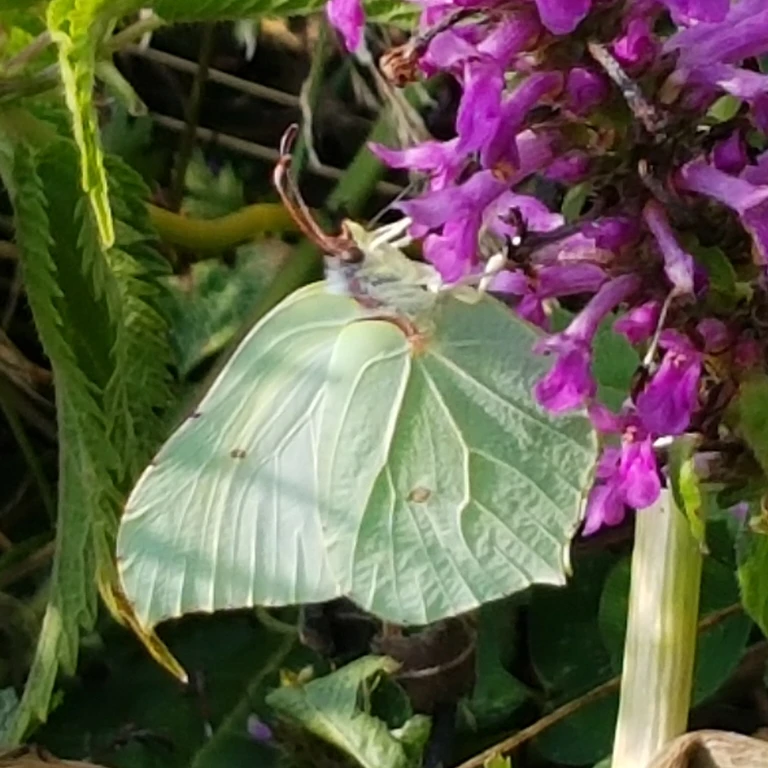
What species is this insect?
Gonepteryx rhamni
